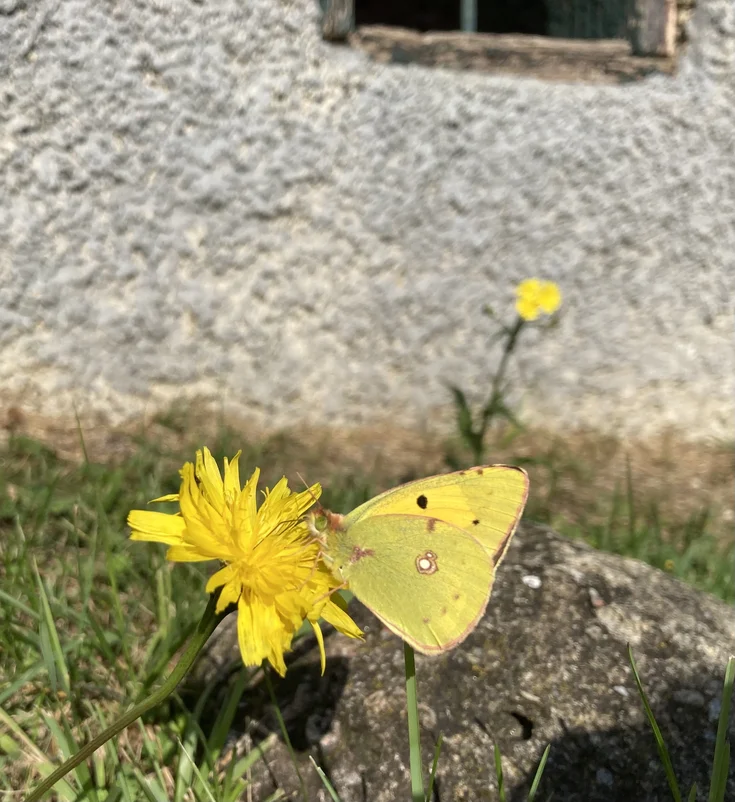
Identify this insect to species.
Colias croceus
